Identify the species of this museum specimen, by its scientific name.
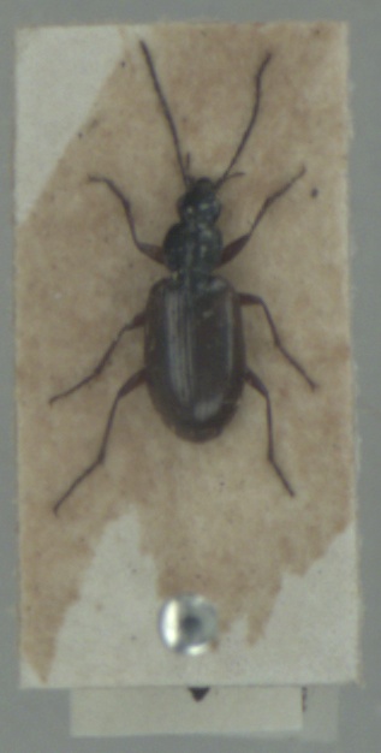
Agonum piceum
